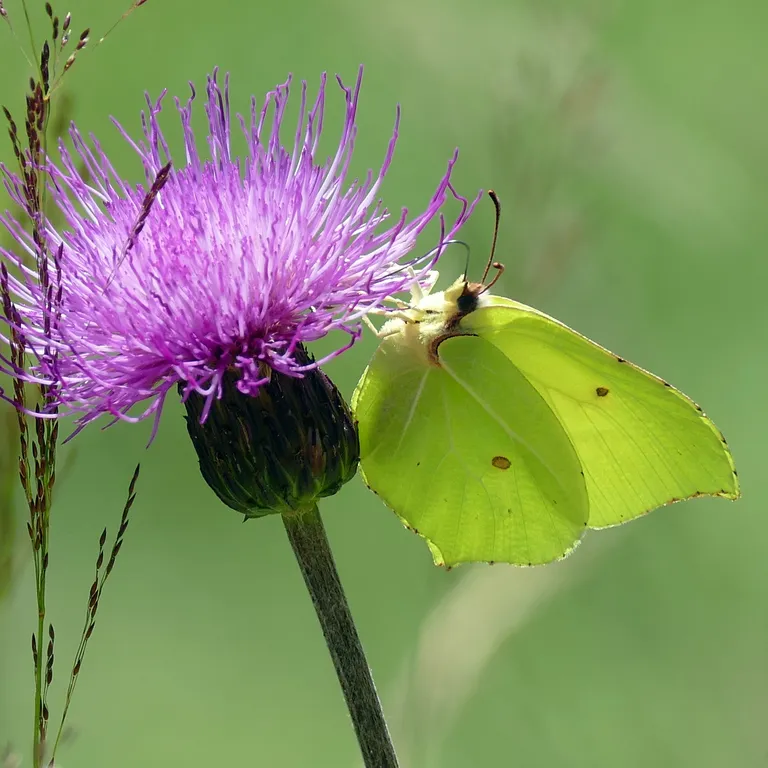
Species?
Gonepteryx rhamni
